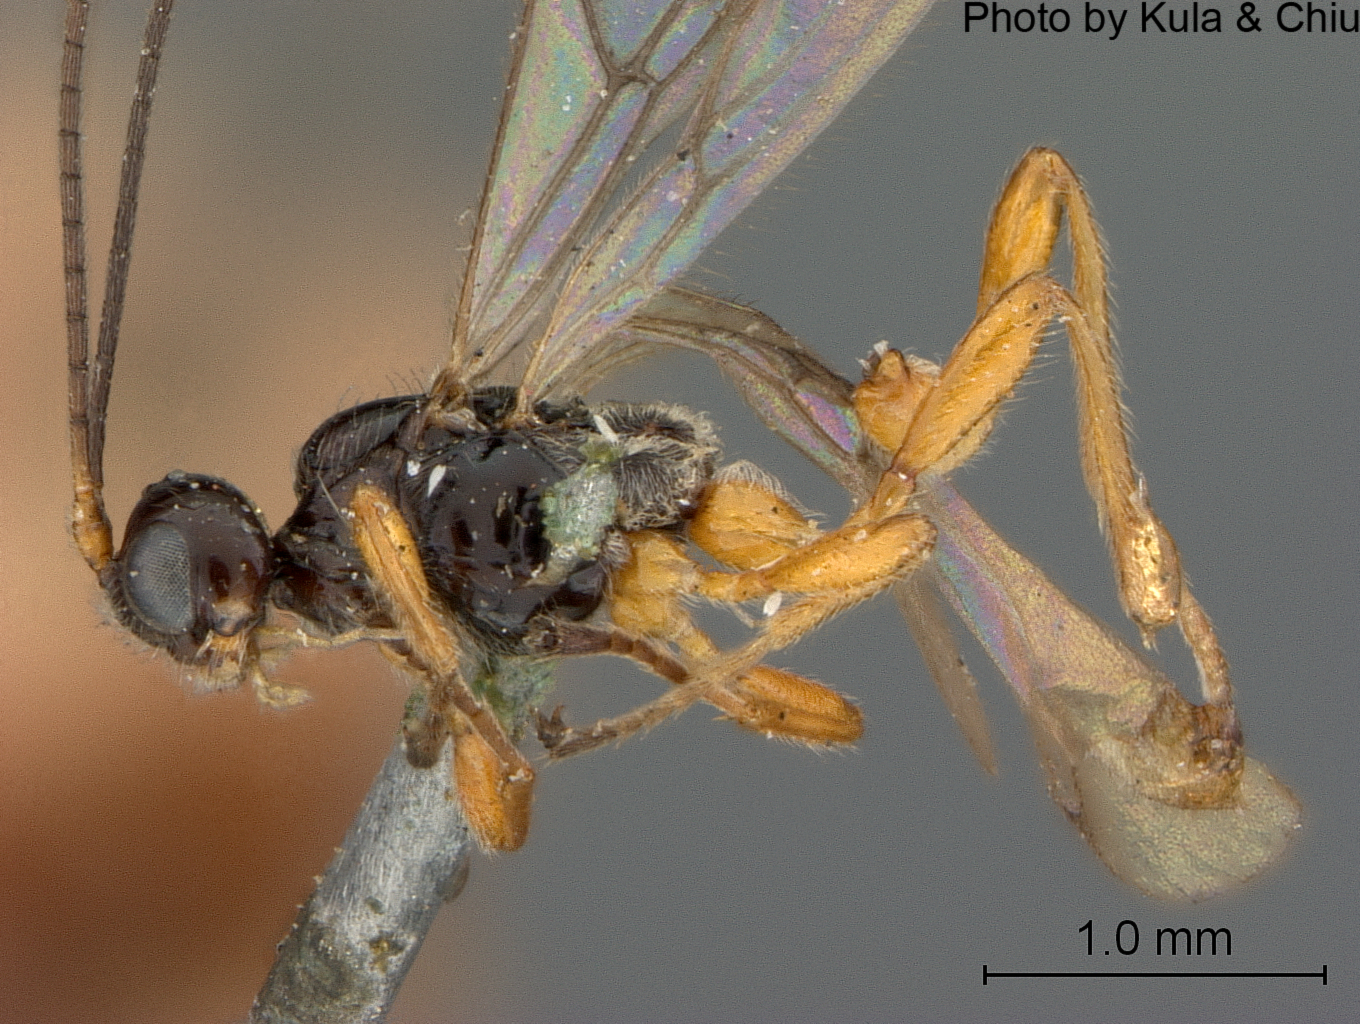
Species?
Rhizarcha harringtoni
